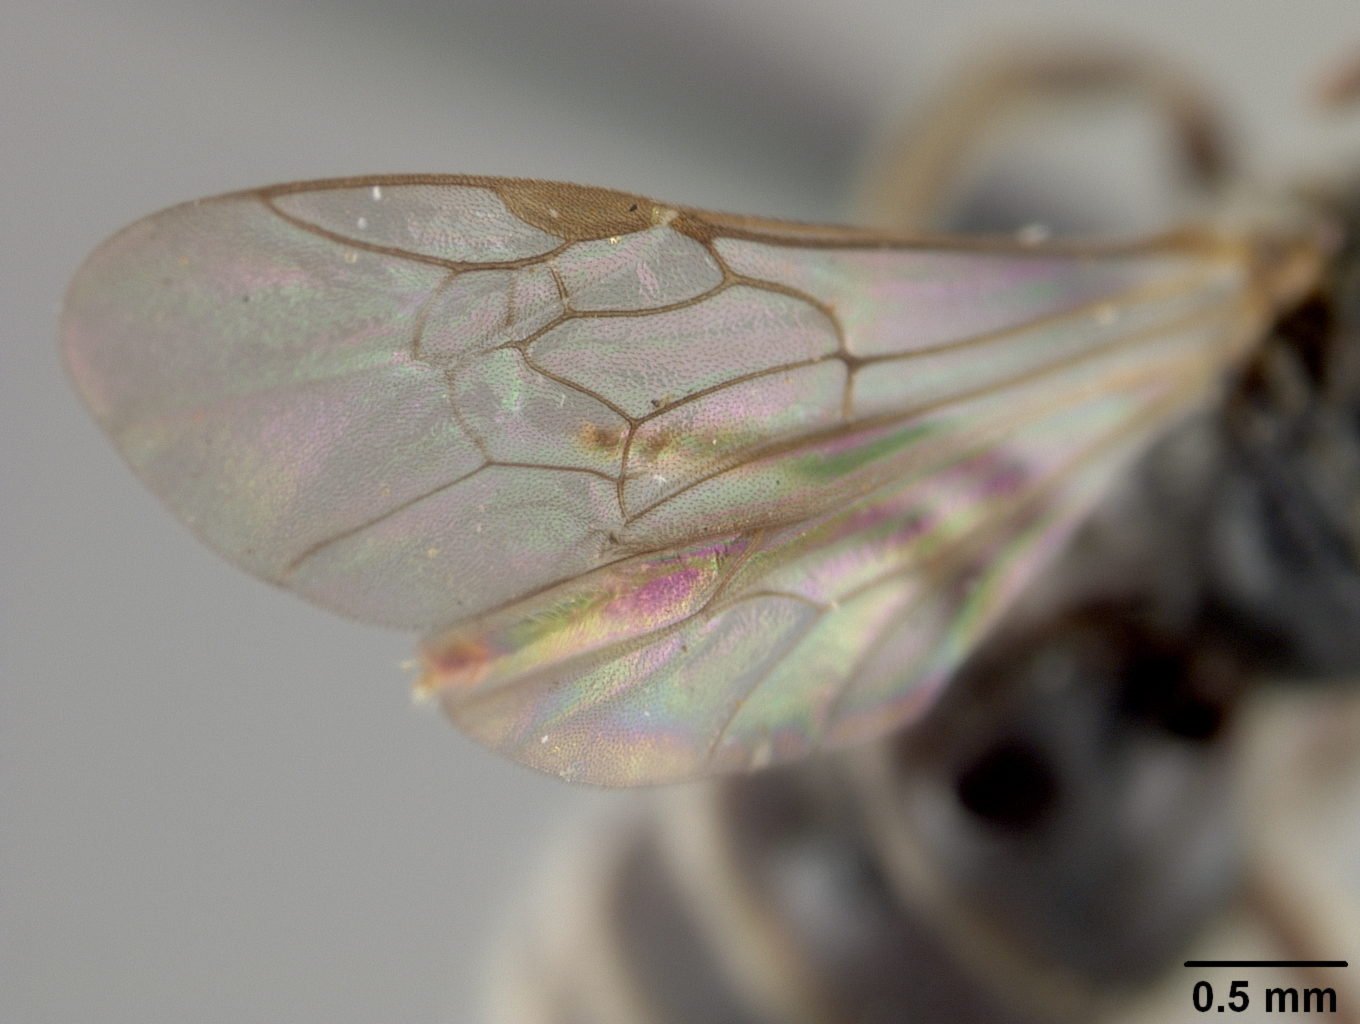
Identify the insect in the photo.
Halictus perplexans
